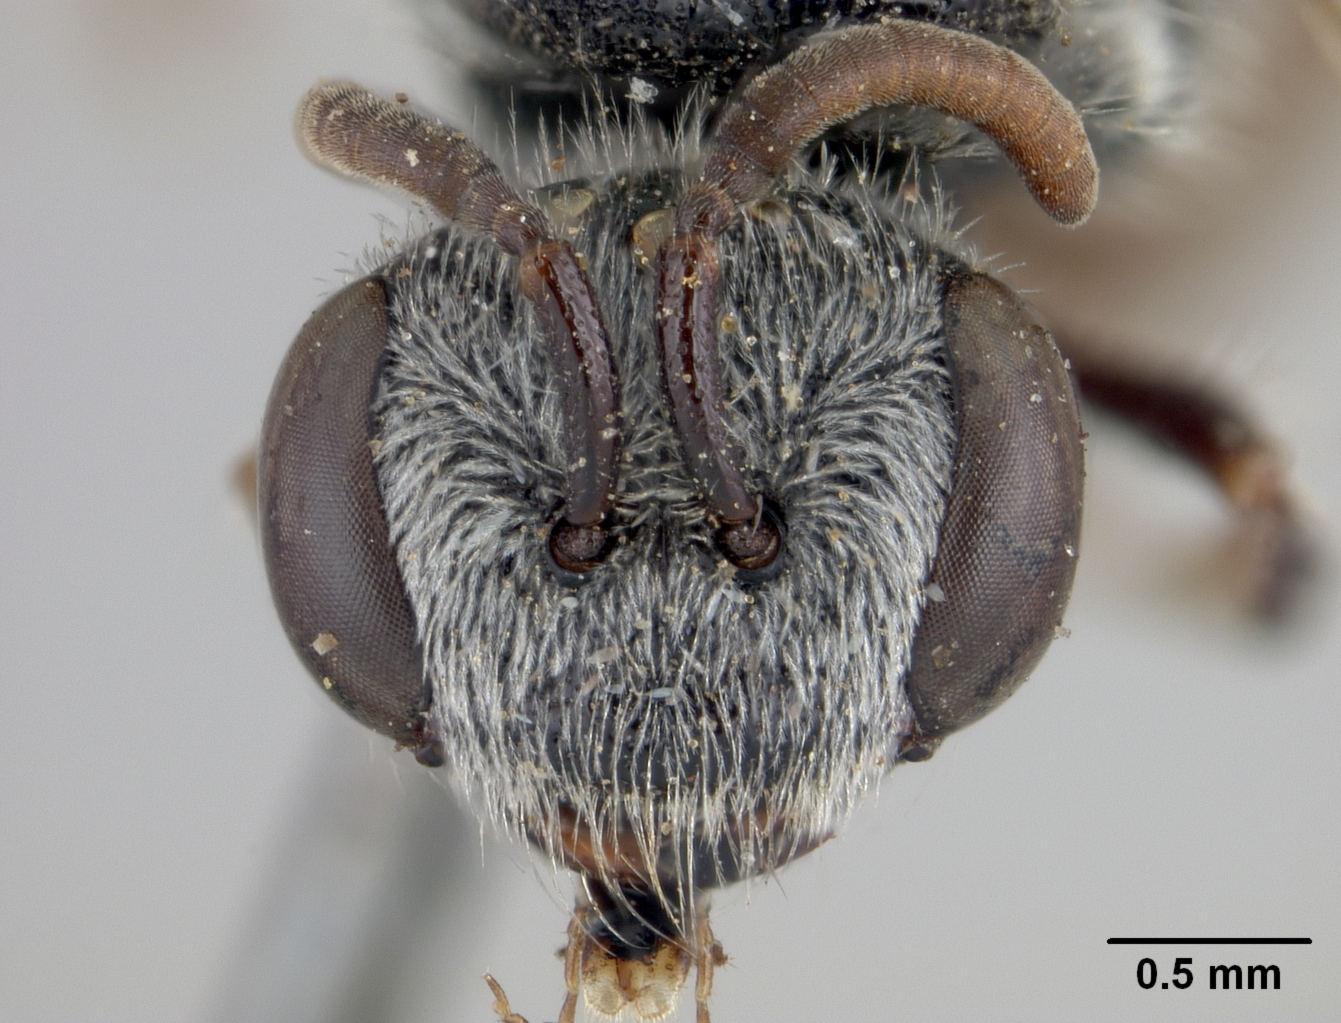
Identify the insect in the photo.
Sphecodes sophiae
